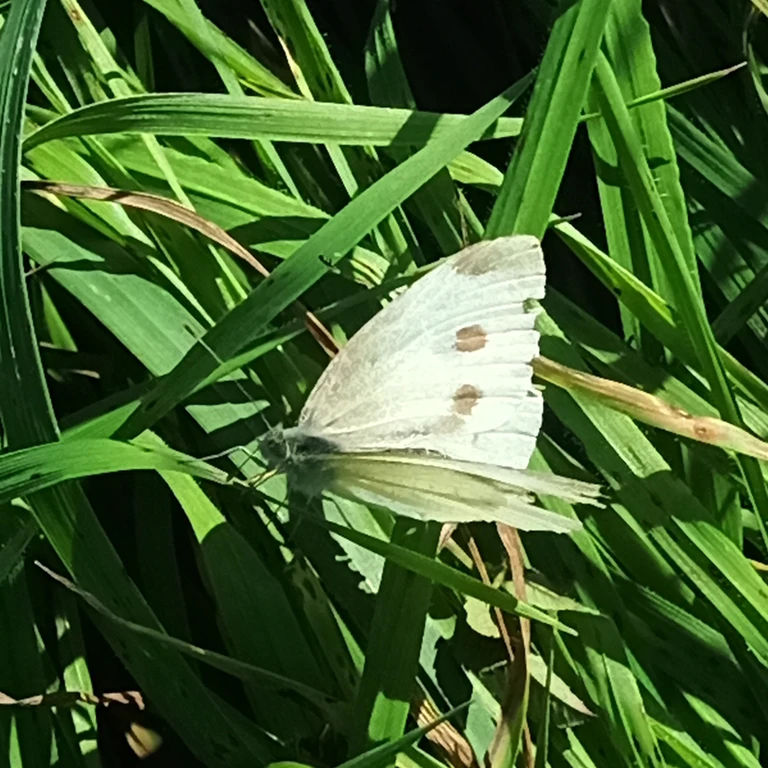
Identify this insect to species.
Pieris rapae
